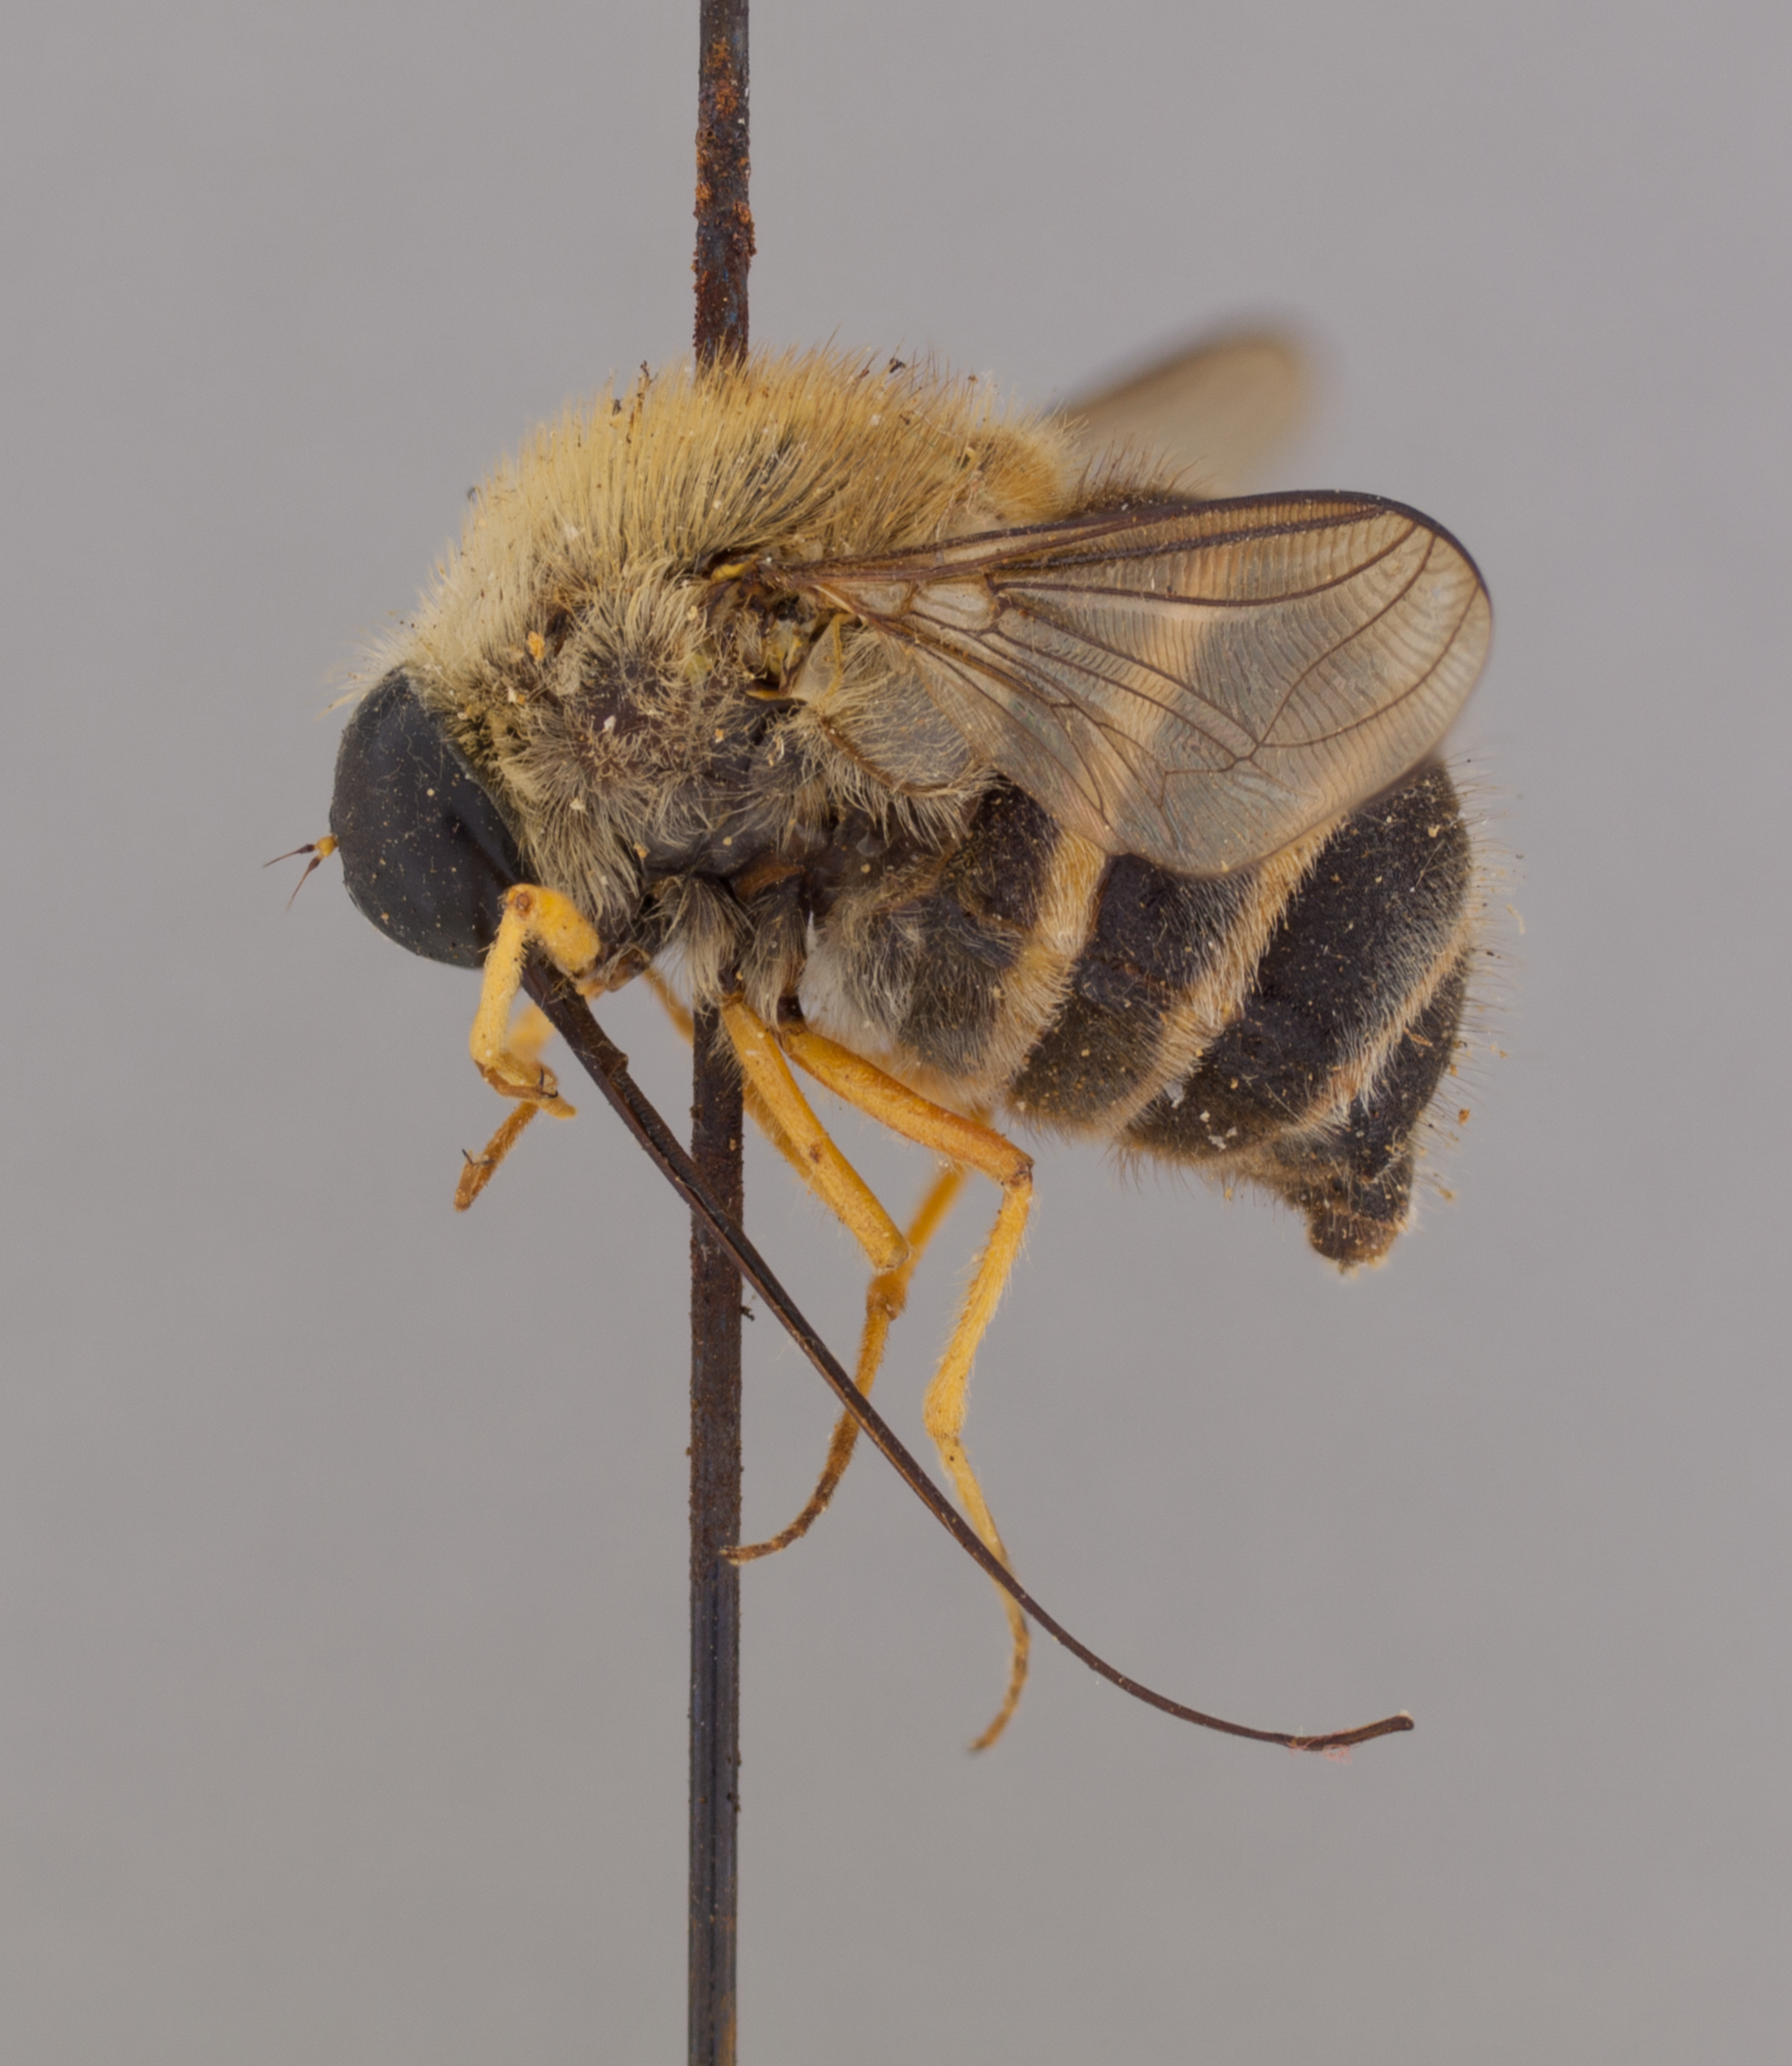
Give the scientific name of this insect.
Psilodera confusa
